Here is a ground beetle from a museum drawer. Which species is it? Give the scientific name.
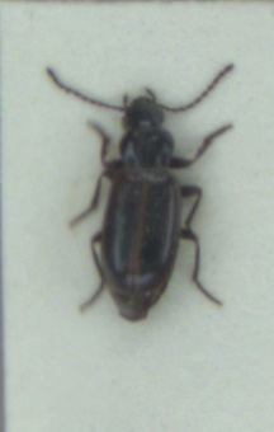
Dicheirotrichus cognatus
